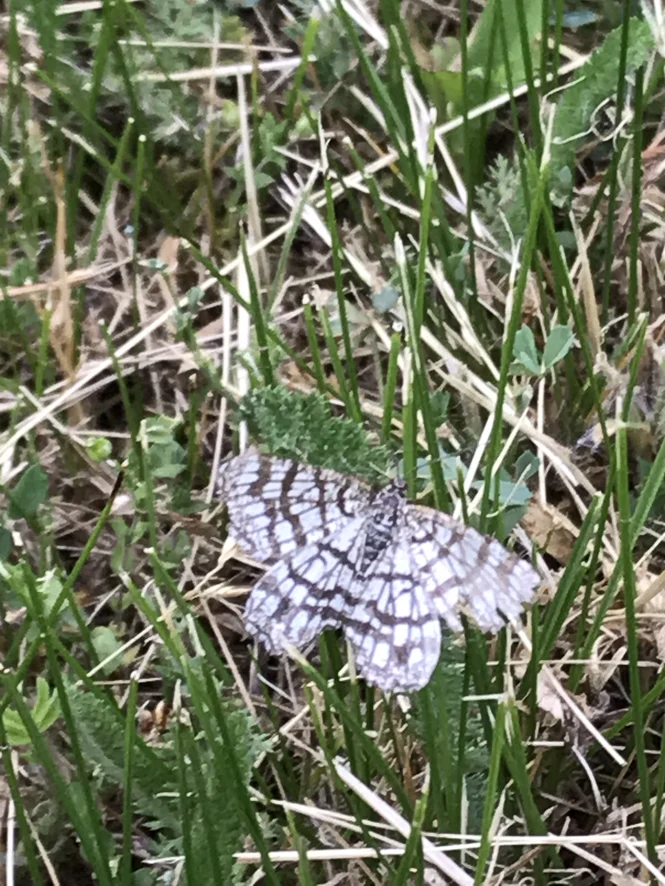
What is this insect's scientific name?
Chiasmia clathrata
